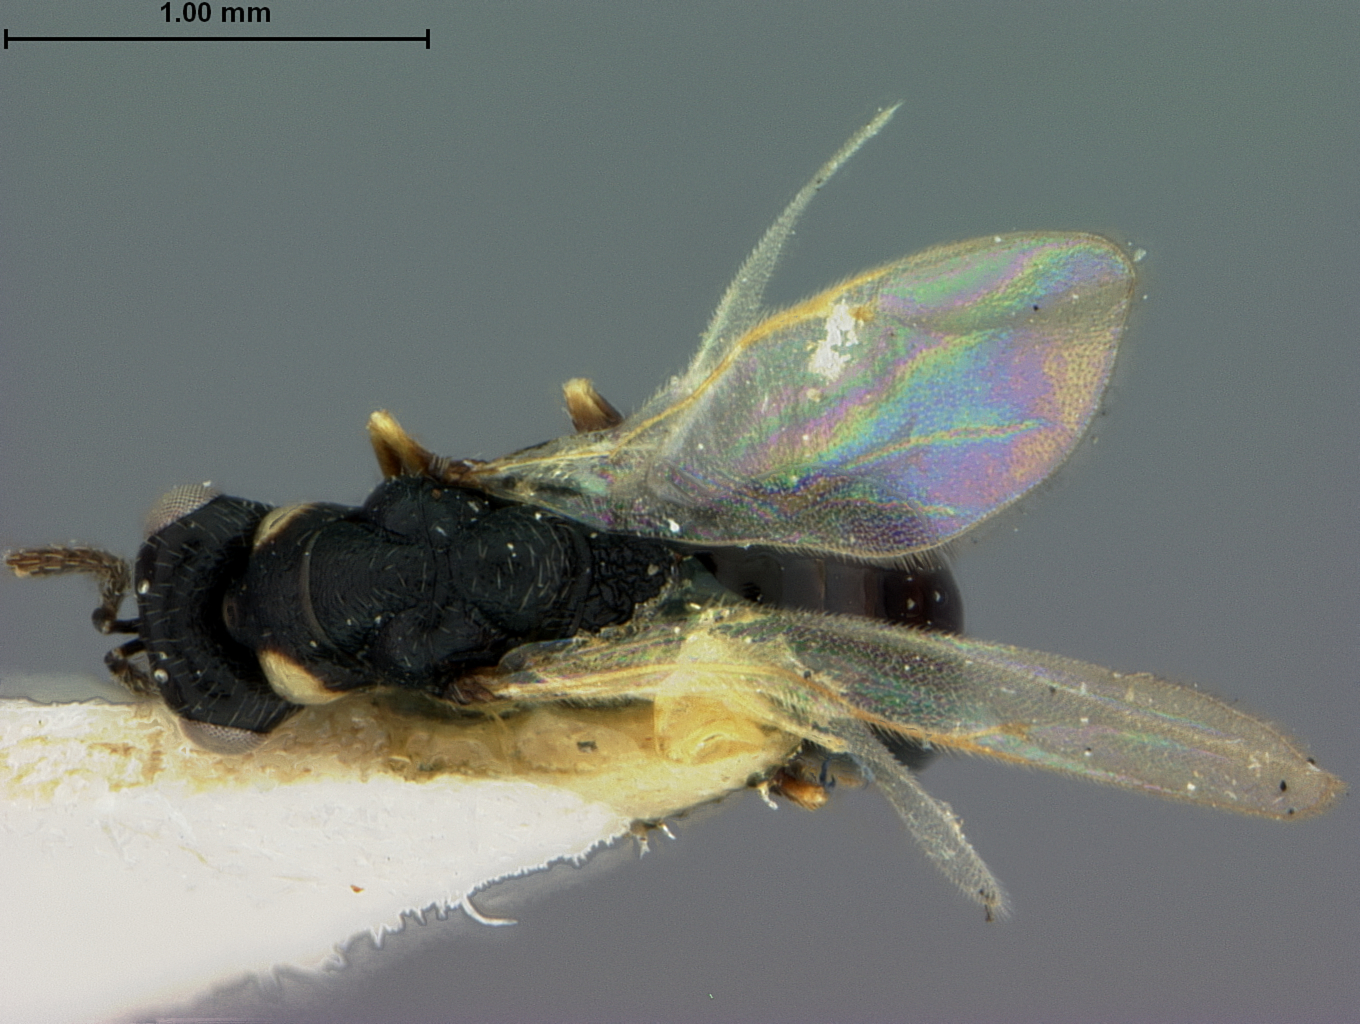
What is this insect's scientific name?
Isosoma albomaculatum
